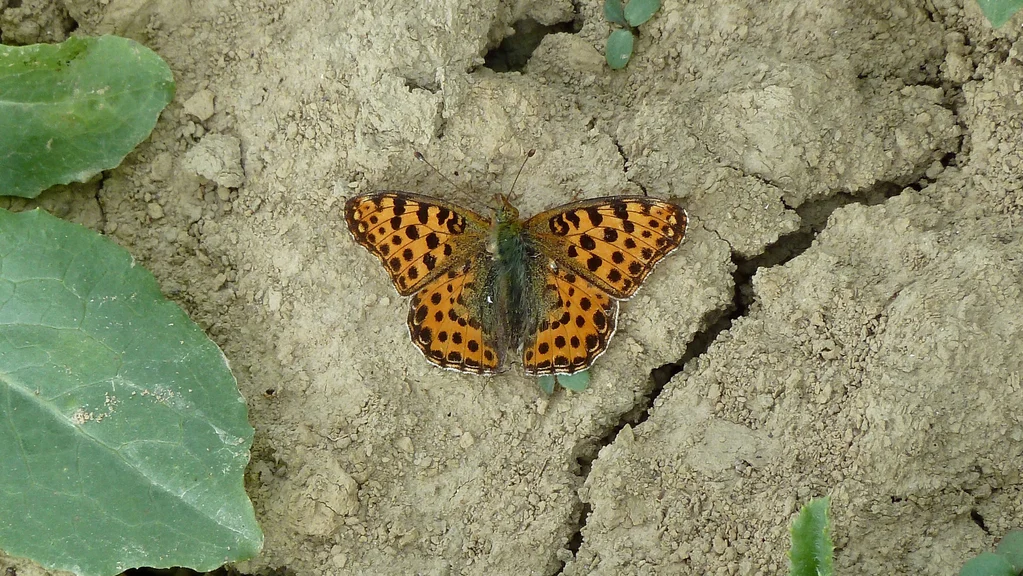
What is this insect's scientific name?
Issoria lathonia
